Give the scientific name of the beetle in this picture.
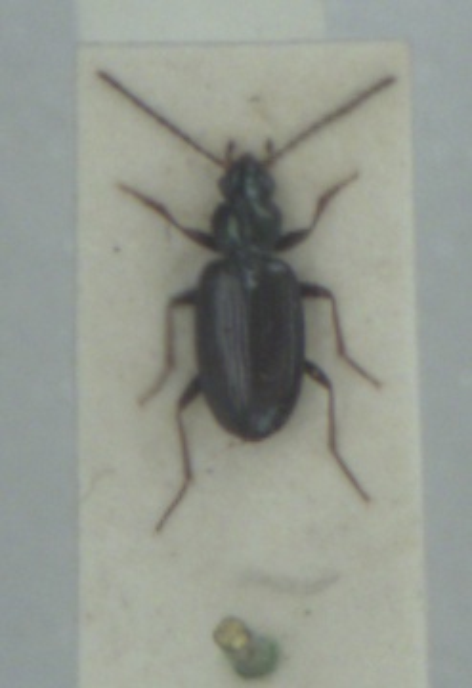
Bembidion atrocaeruleum
